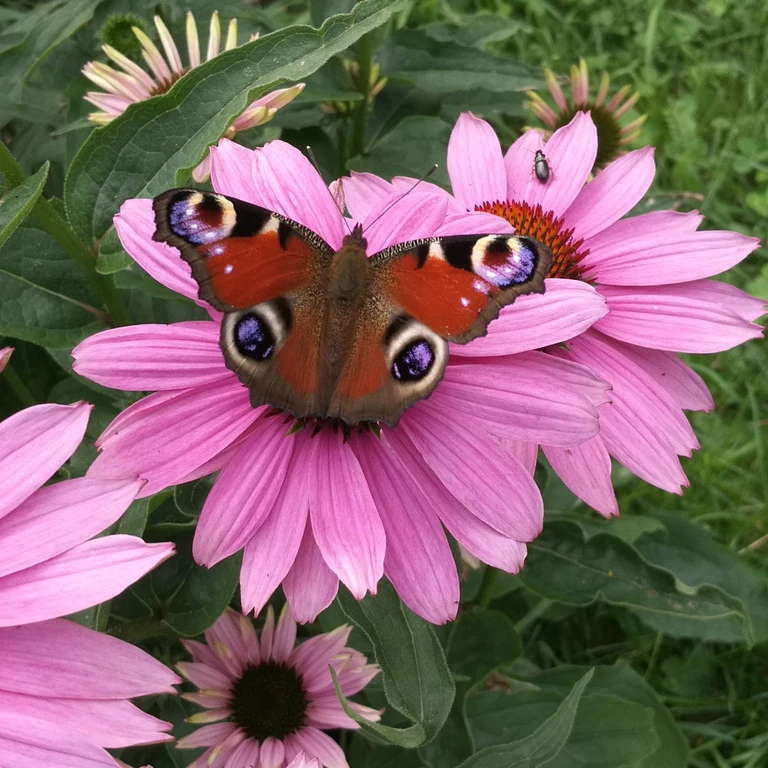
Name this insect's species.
Aglais io
